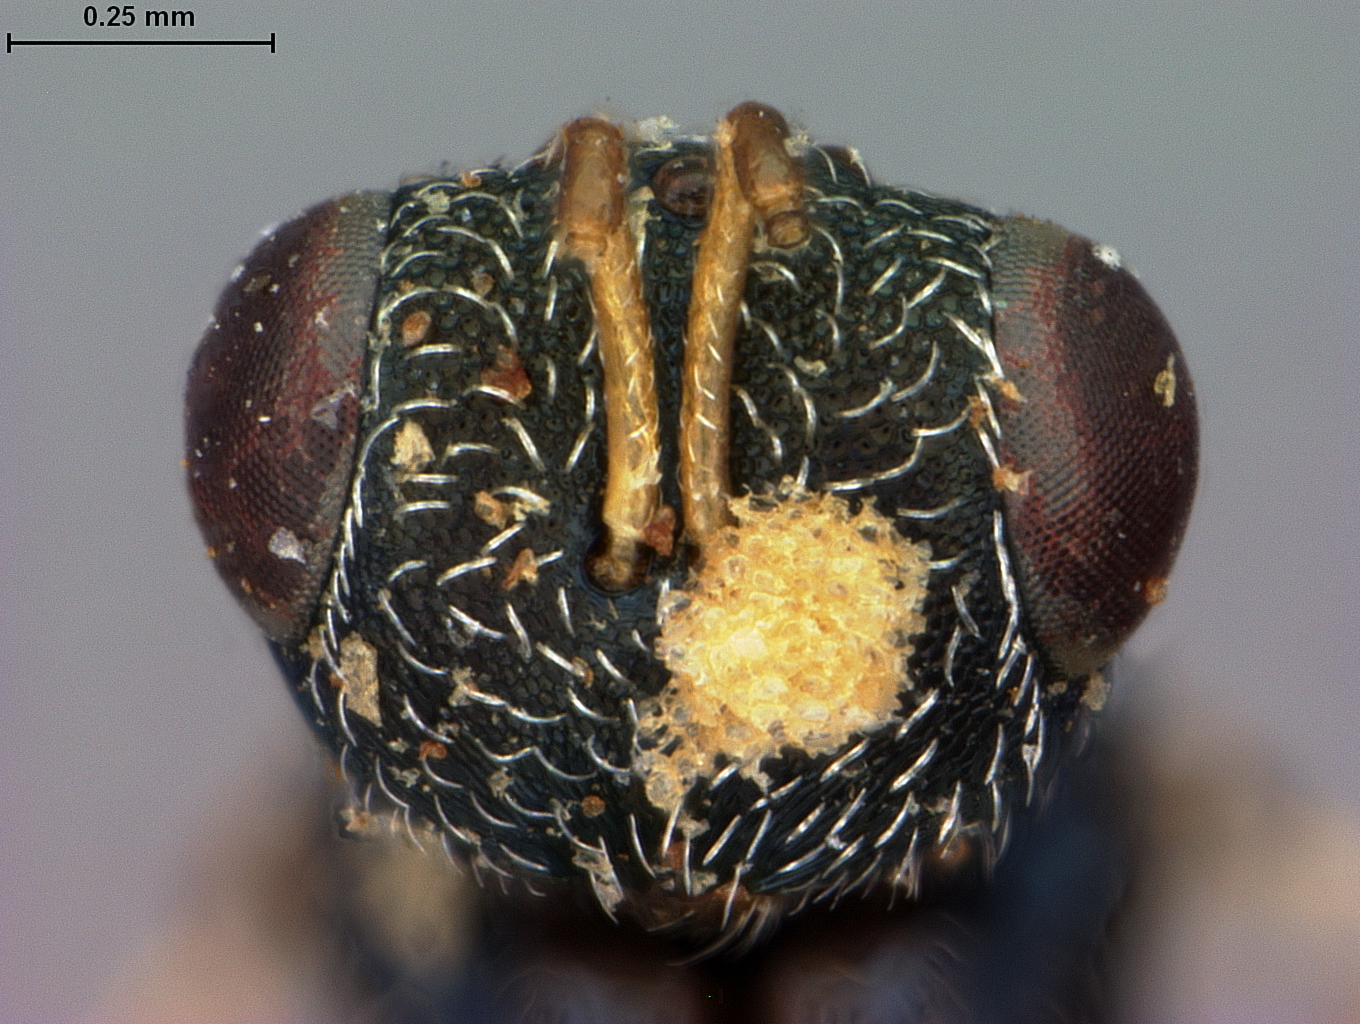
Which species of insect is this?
Aetroxys callidii
